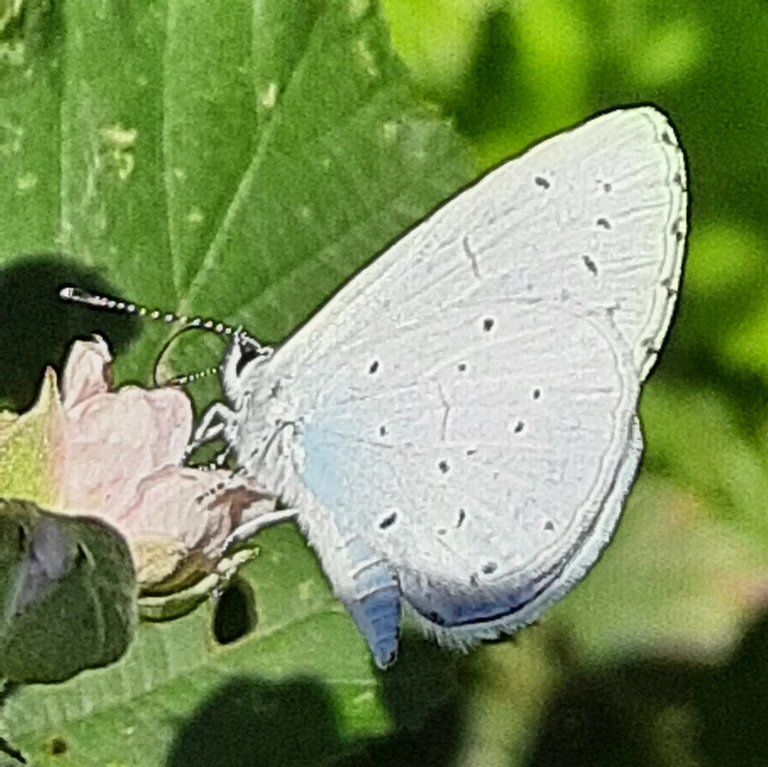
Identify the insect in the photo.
Celastrina argiolus
